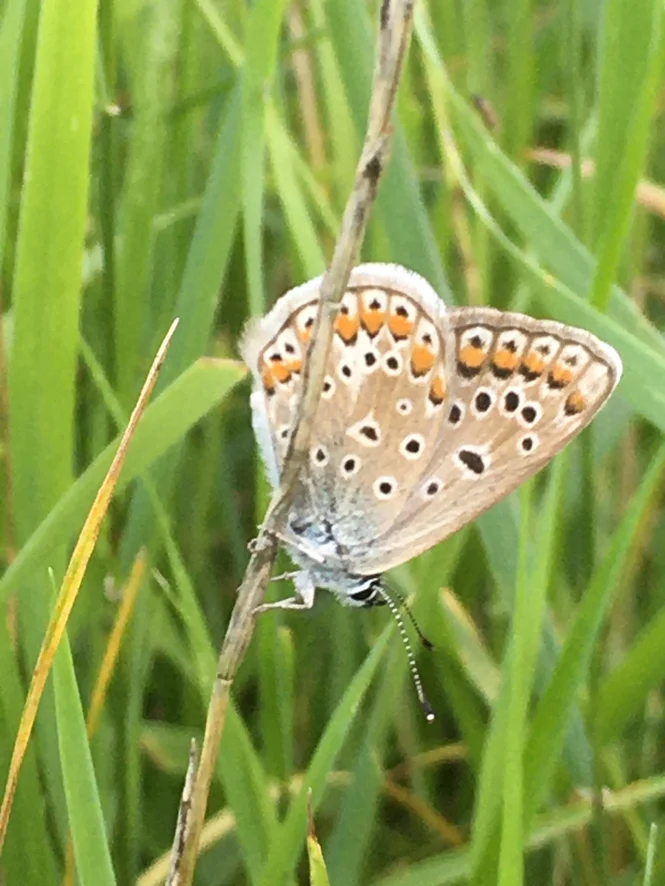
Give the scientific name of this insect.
Polyommatus icarus
